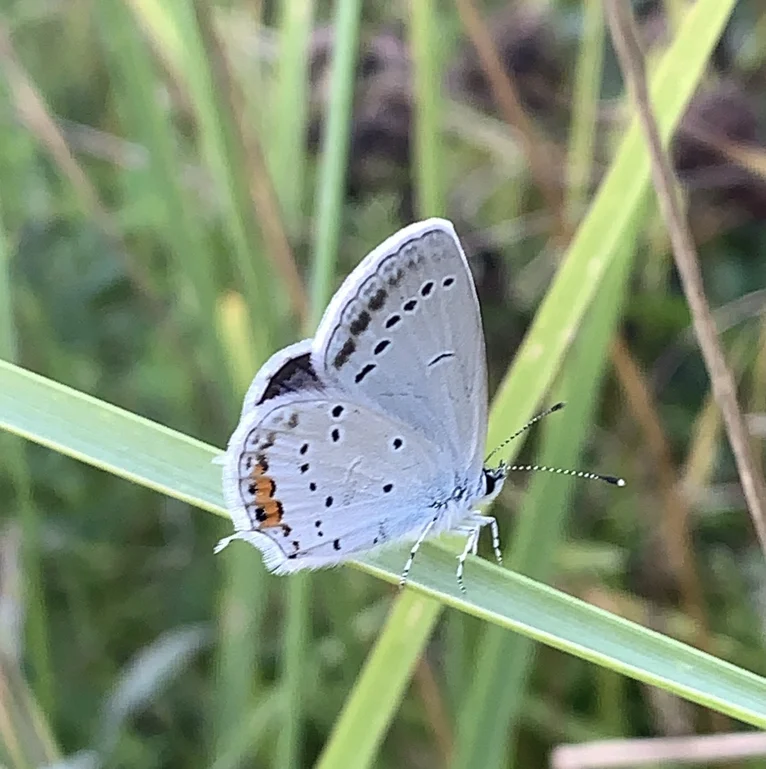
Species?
Cupido argiades (also Elkalyce argiades)
